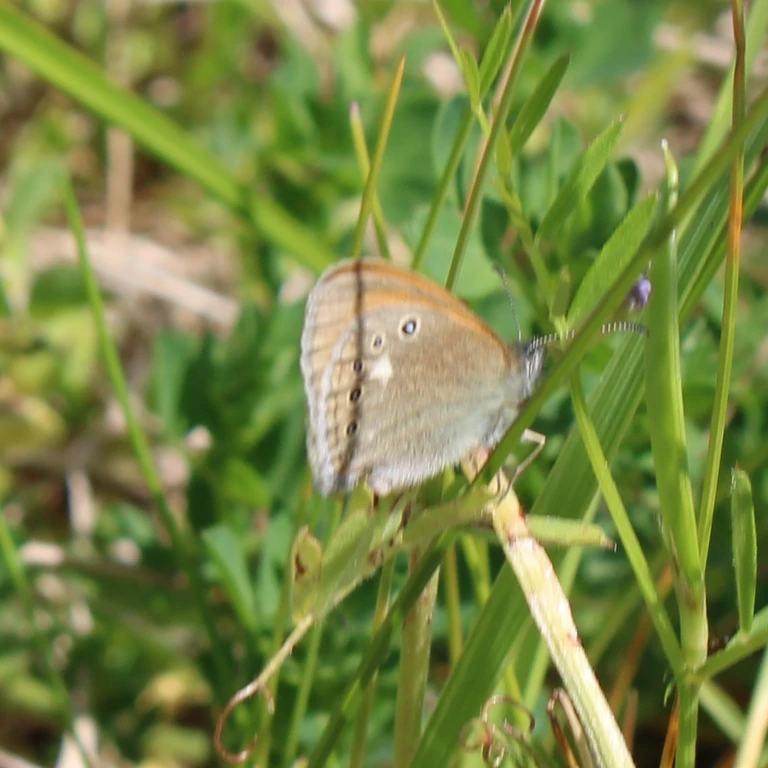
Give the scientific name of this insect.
Coenonympha glycerion (also Coenonympha iphis)
